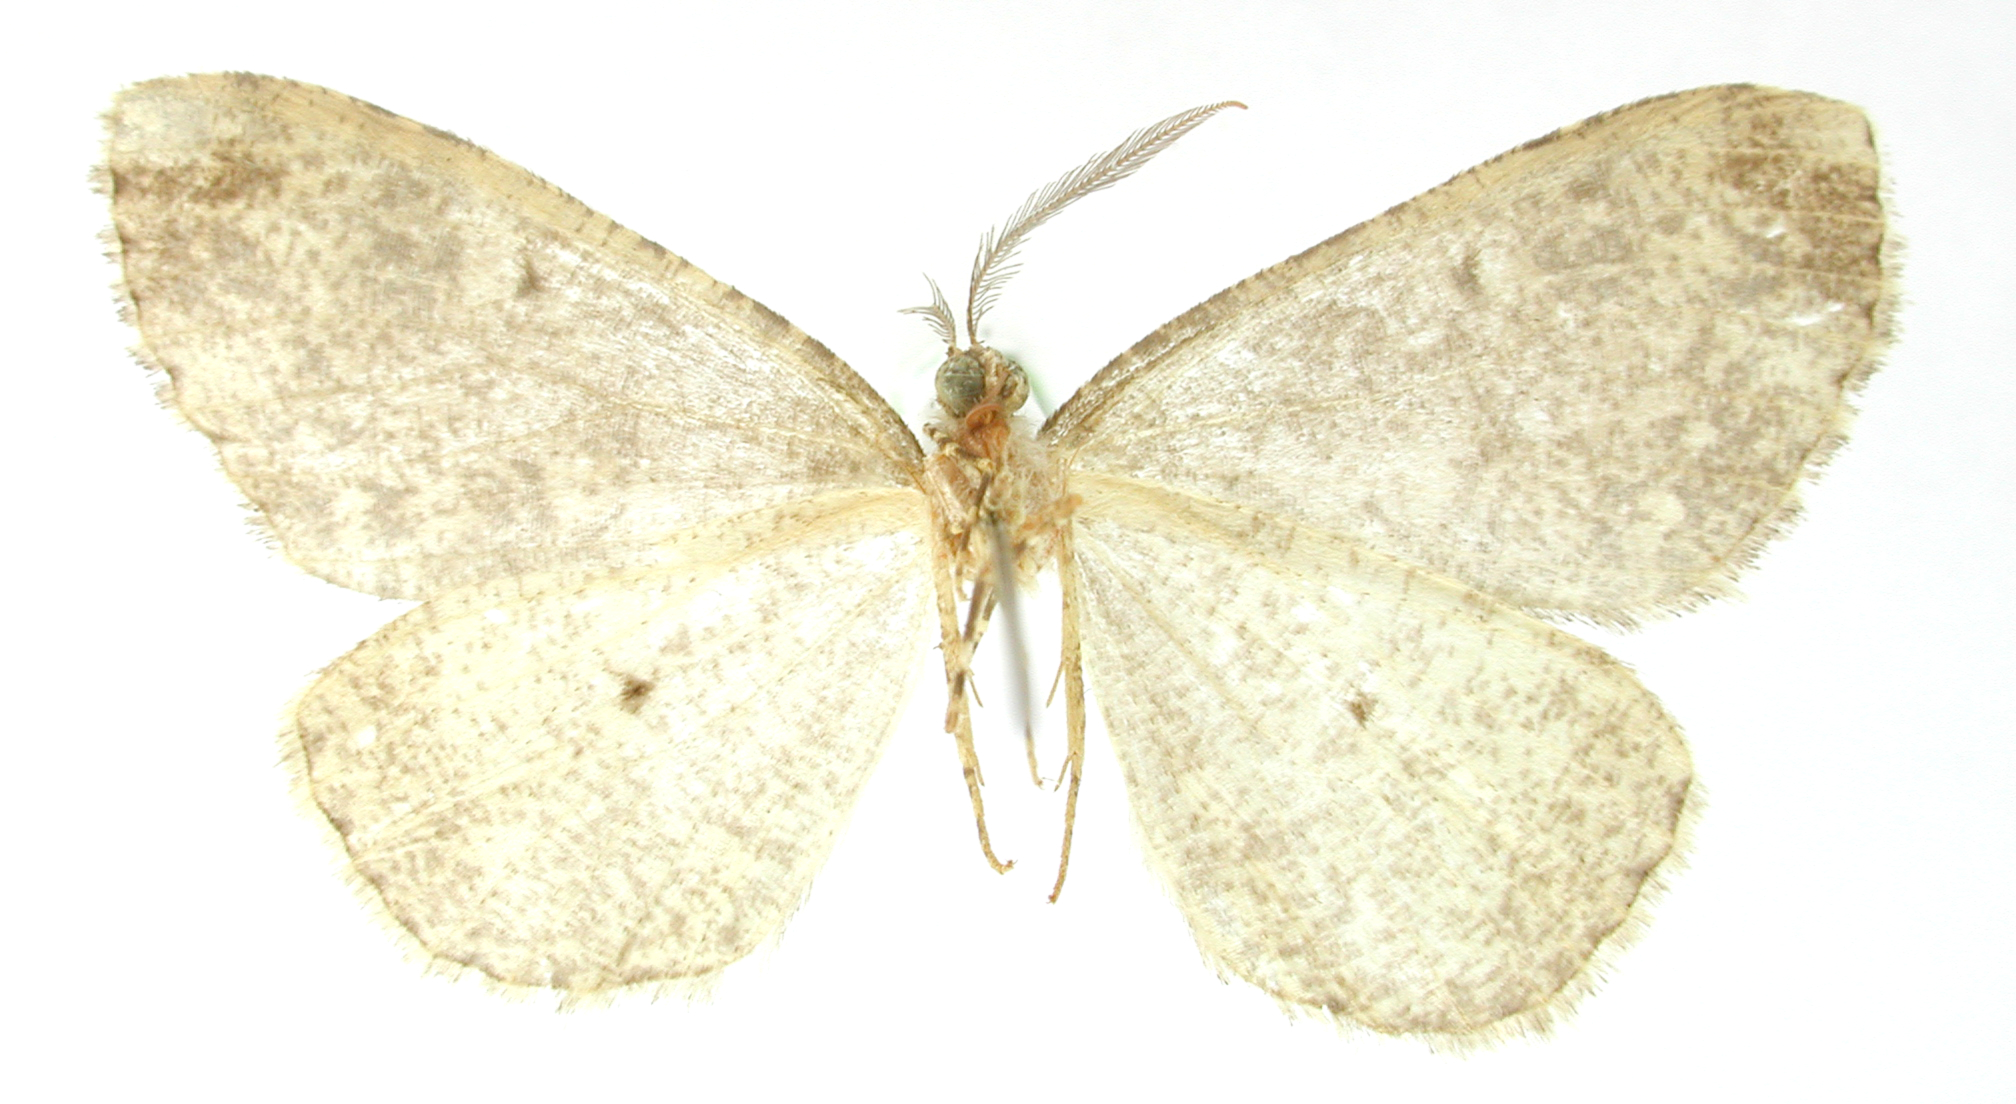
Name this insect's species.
Anavinemina axicata
